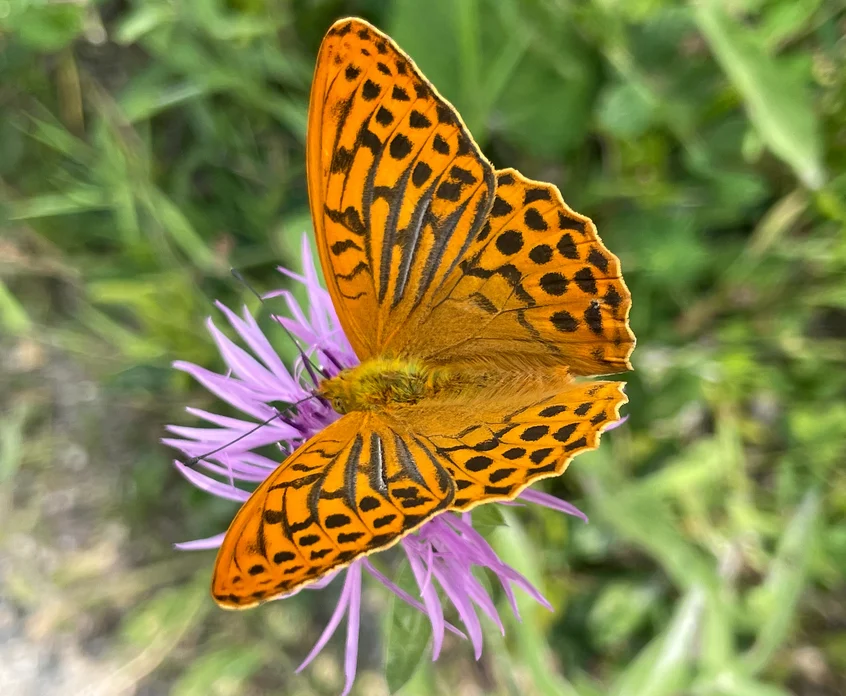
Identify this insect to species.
Argynnis paphia
